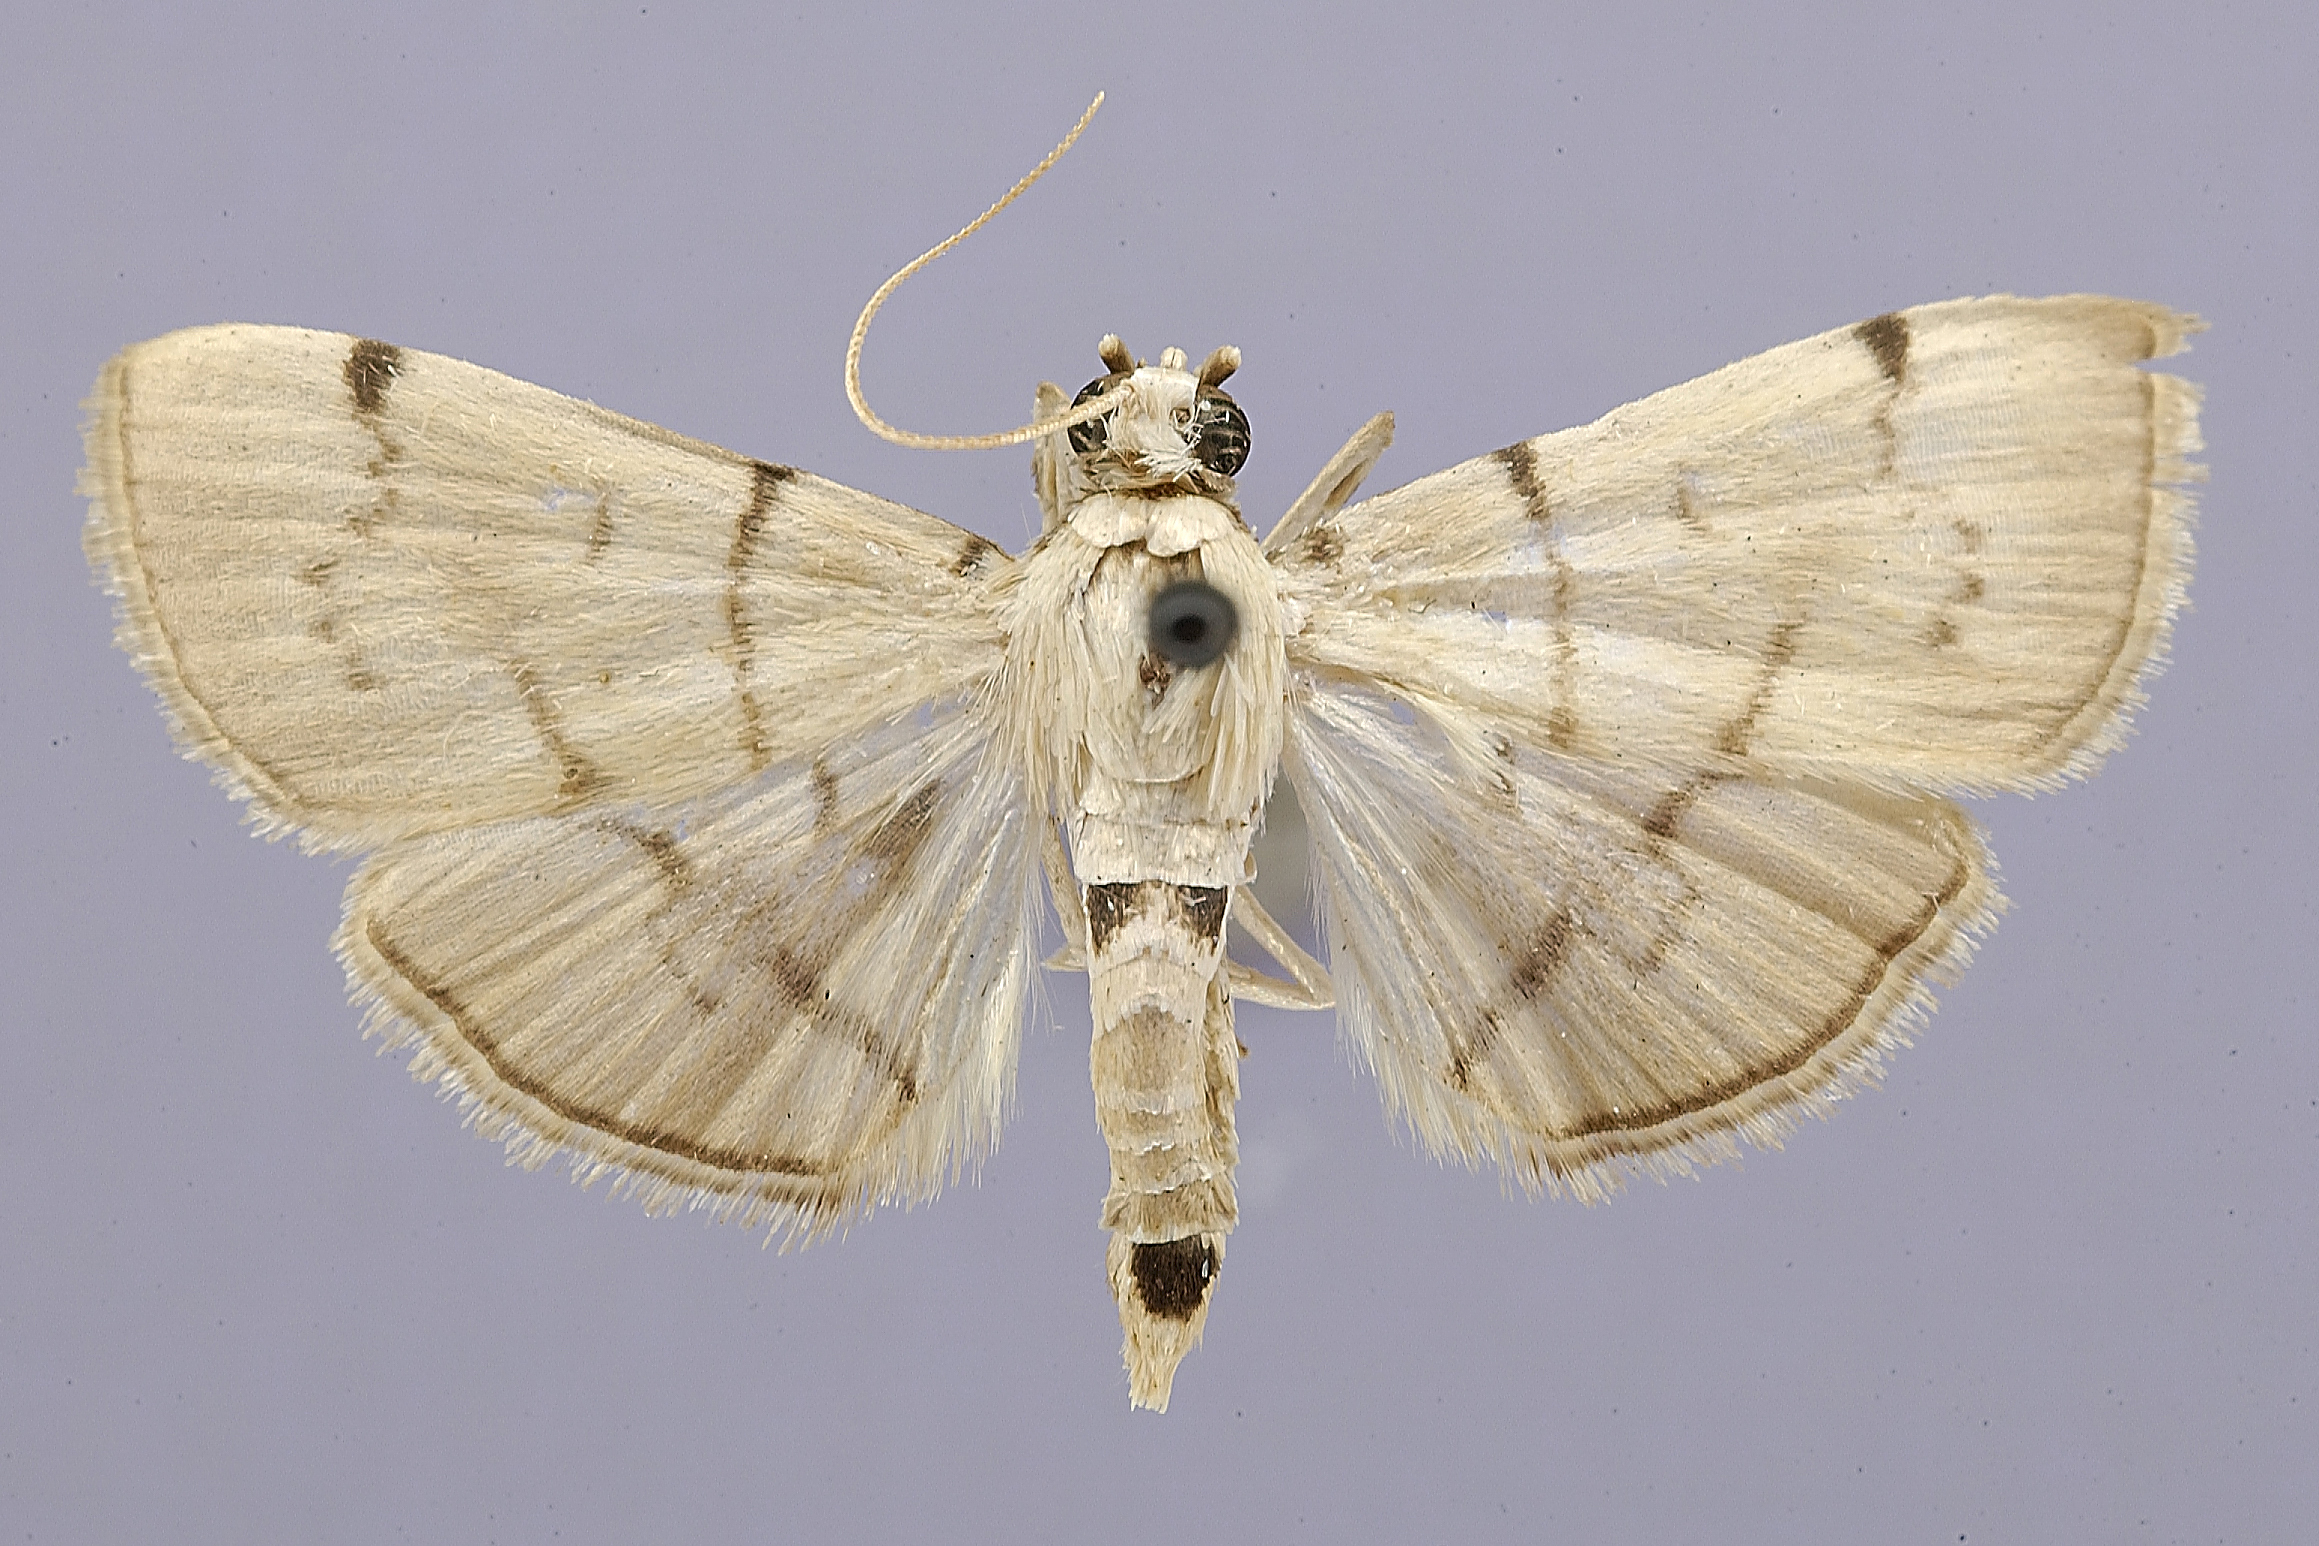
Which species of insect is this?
Dichocrocis dorsipunctalis
